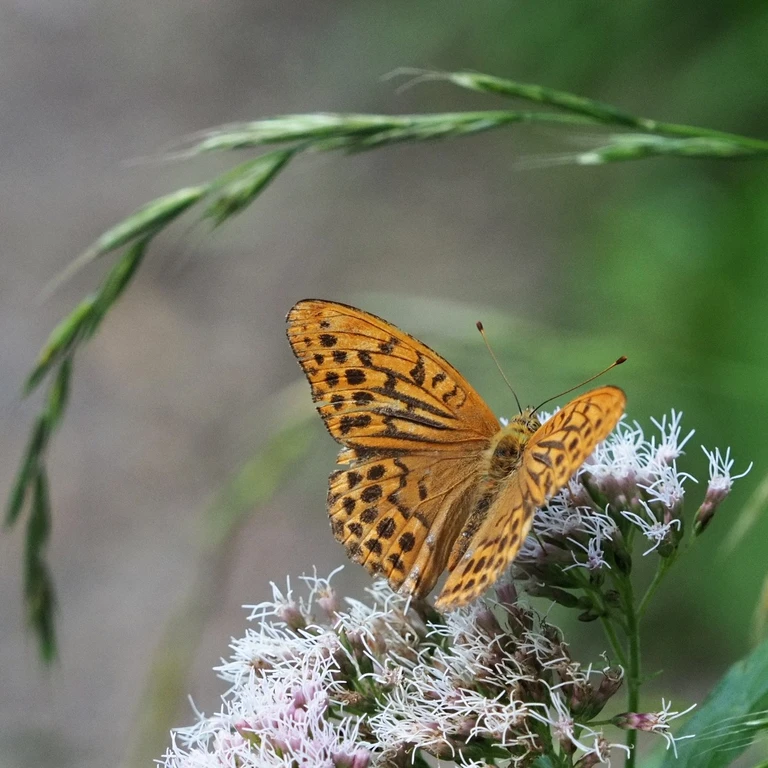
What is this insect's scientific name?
Argynnis paphia
